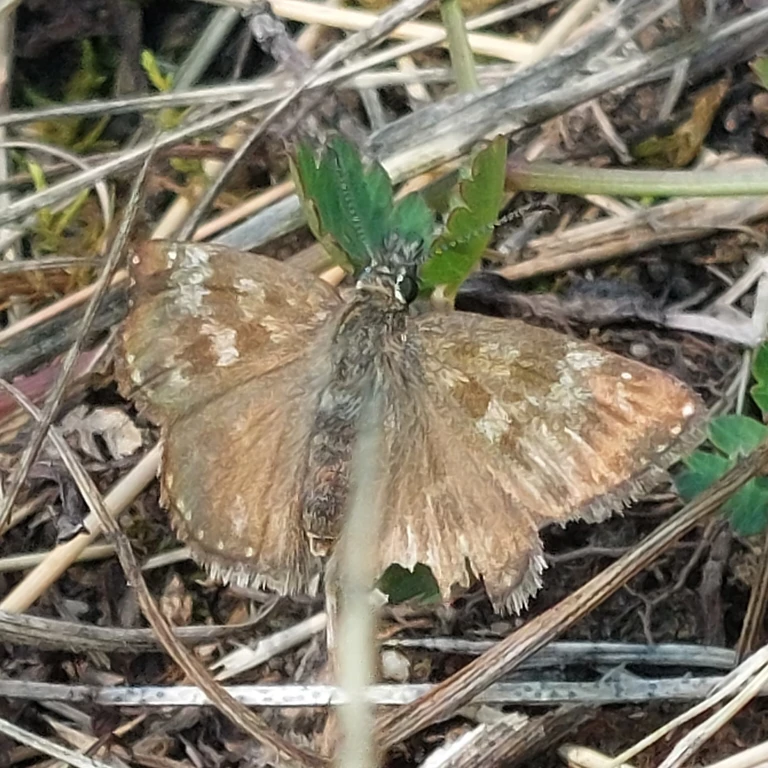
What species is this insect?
Erynnis tages
